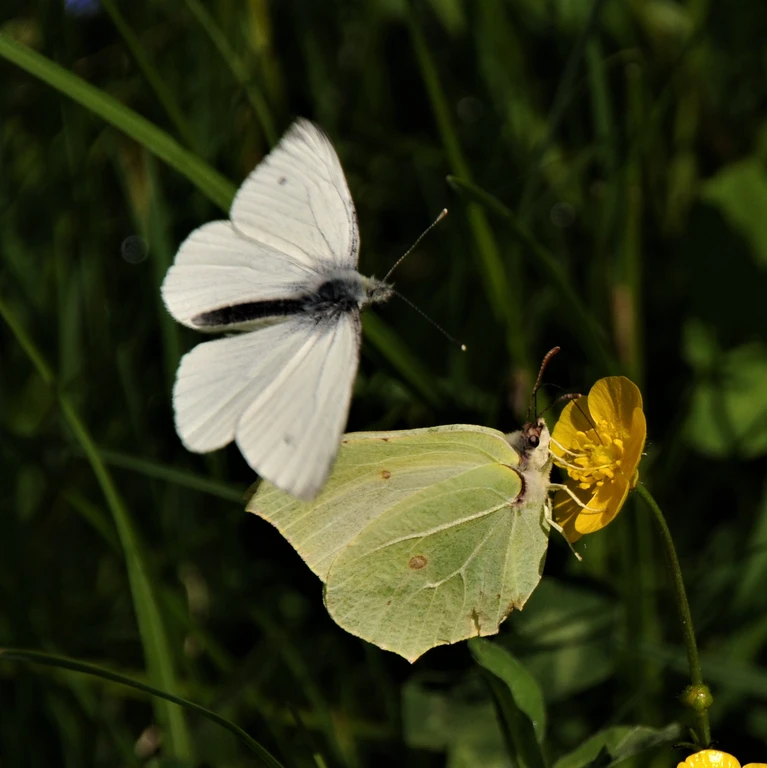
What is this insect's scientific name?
Gonepteryx rhamni
